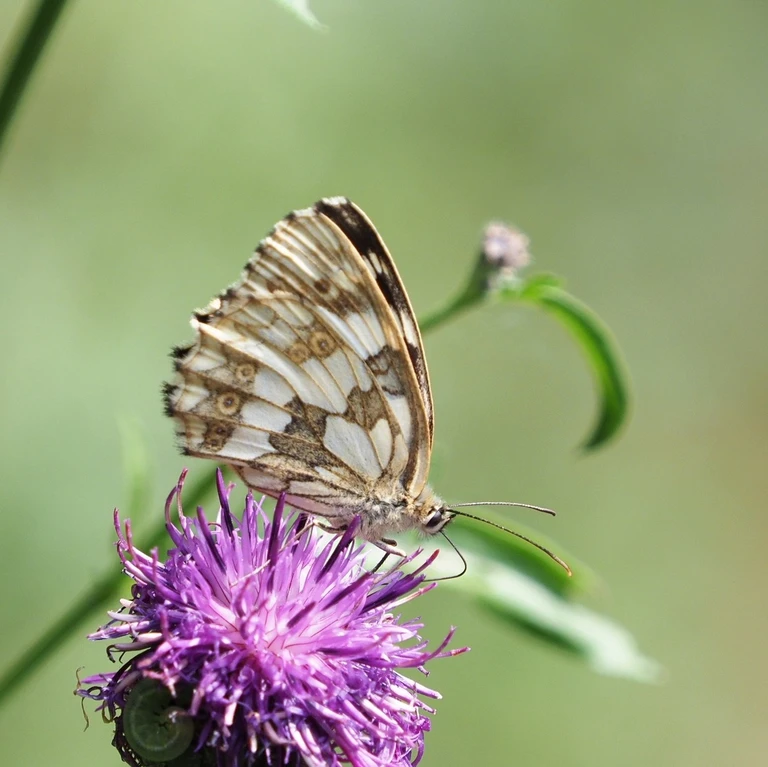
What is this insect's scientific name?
Melanargia galathea
